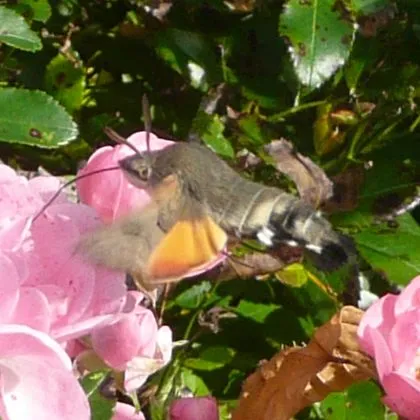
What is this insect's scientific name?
Macroglossum stellatarum
